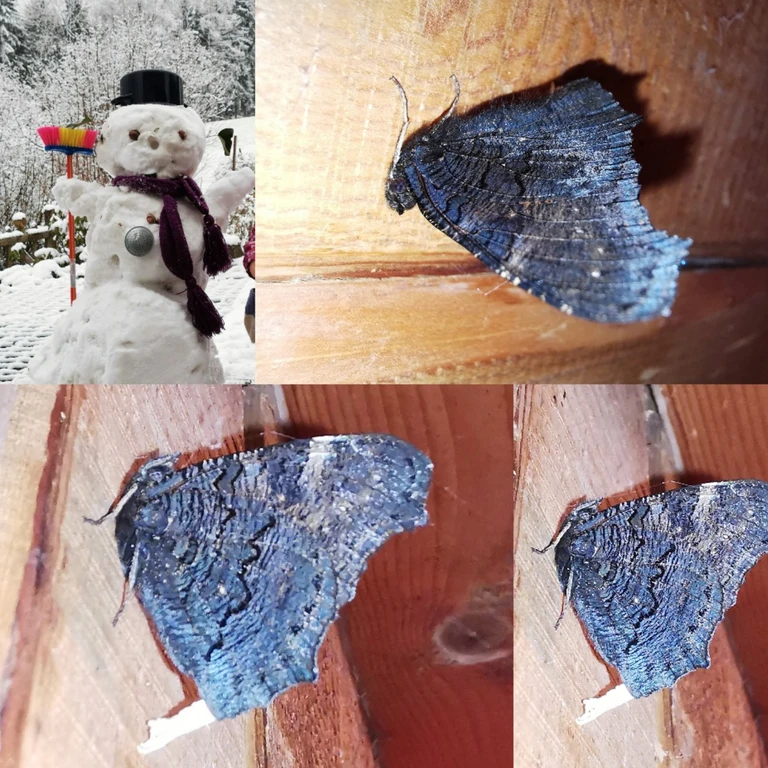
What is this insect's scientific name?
Aglais io
